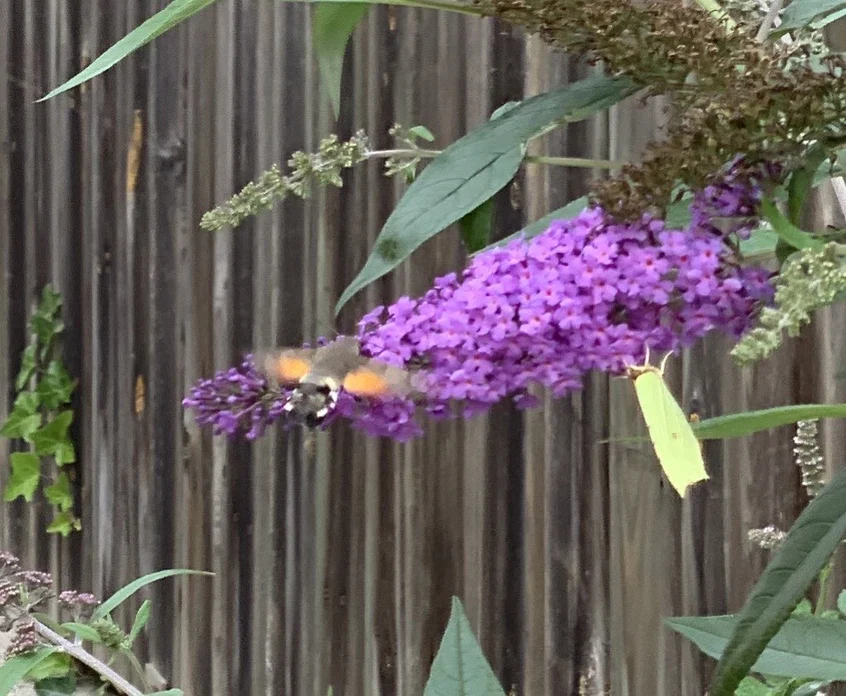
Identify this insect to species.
Macroglossum stellatarum
